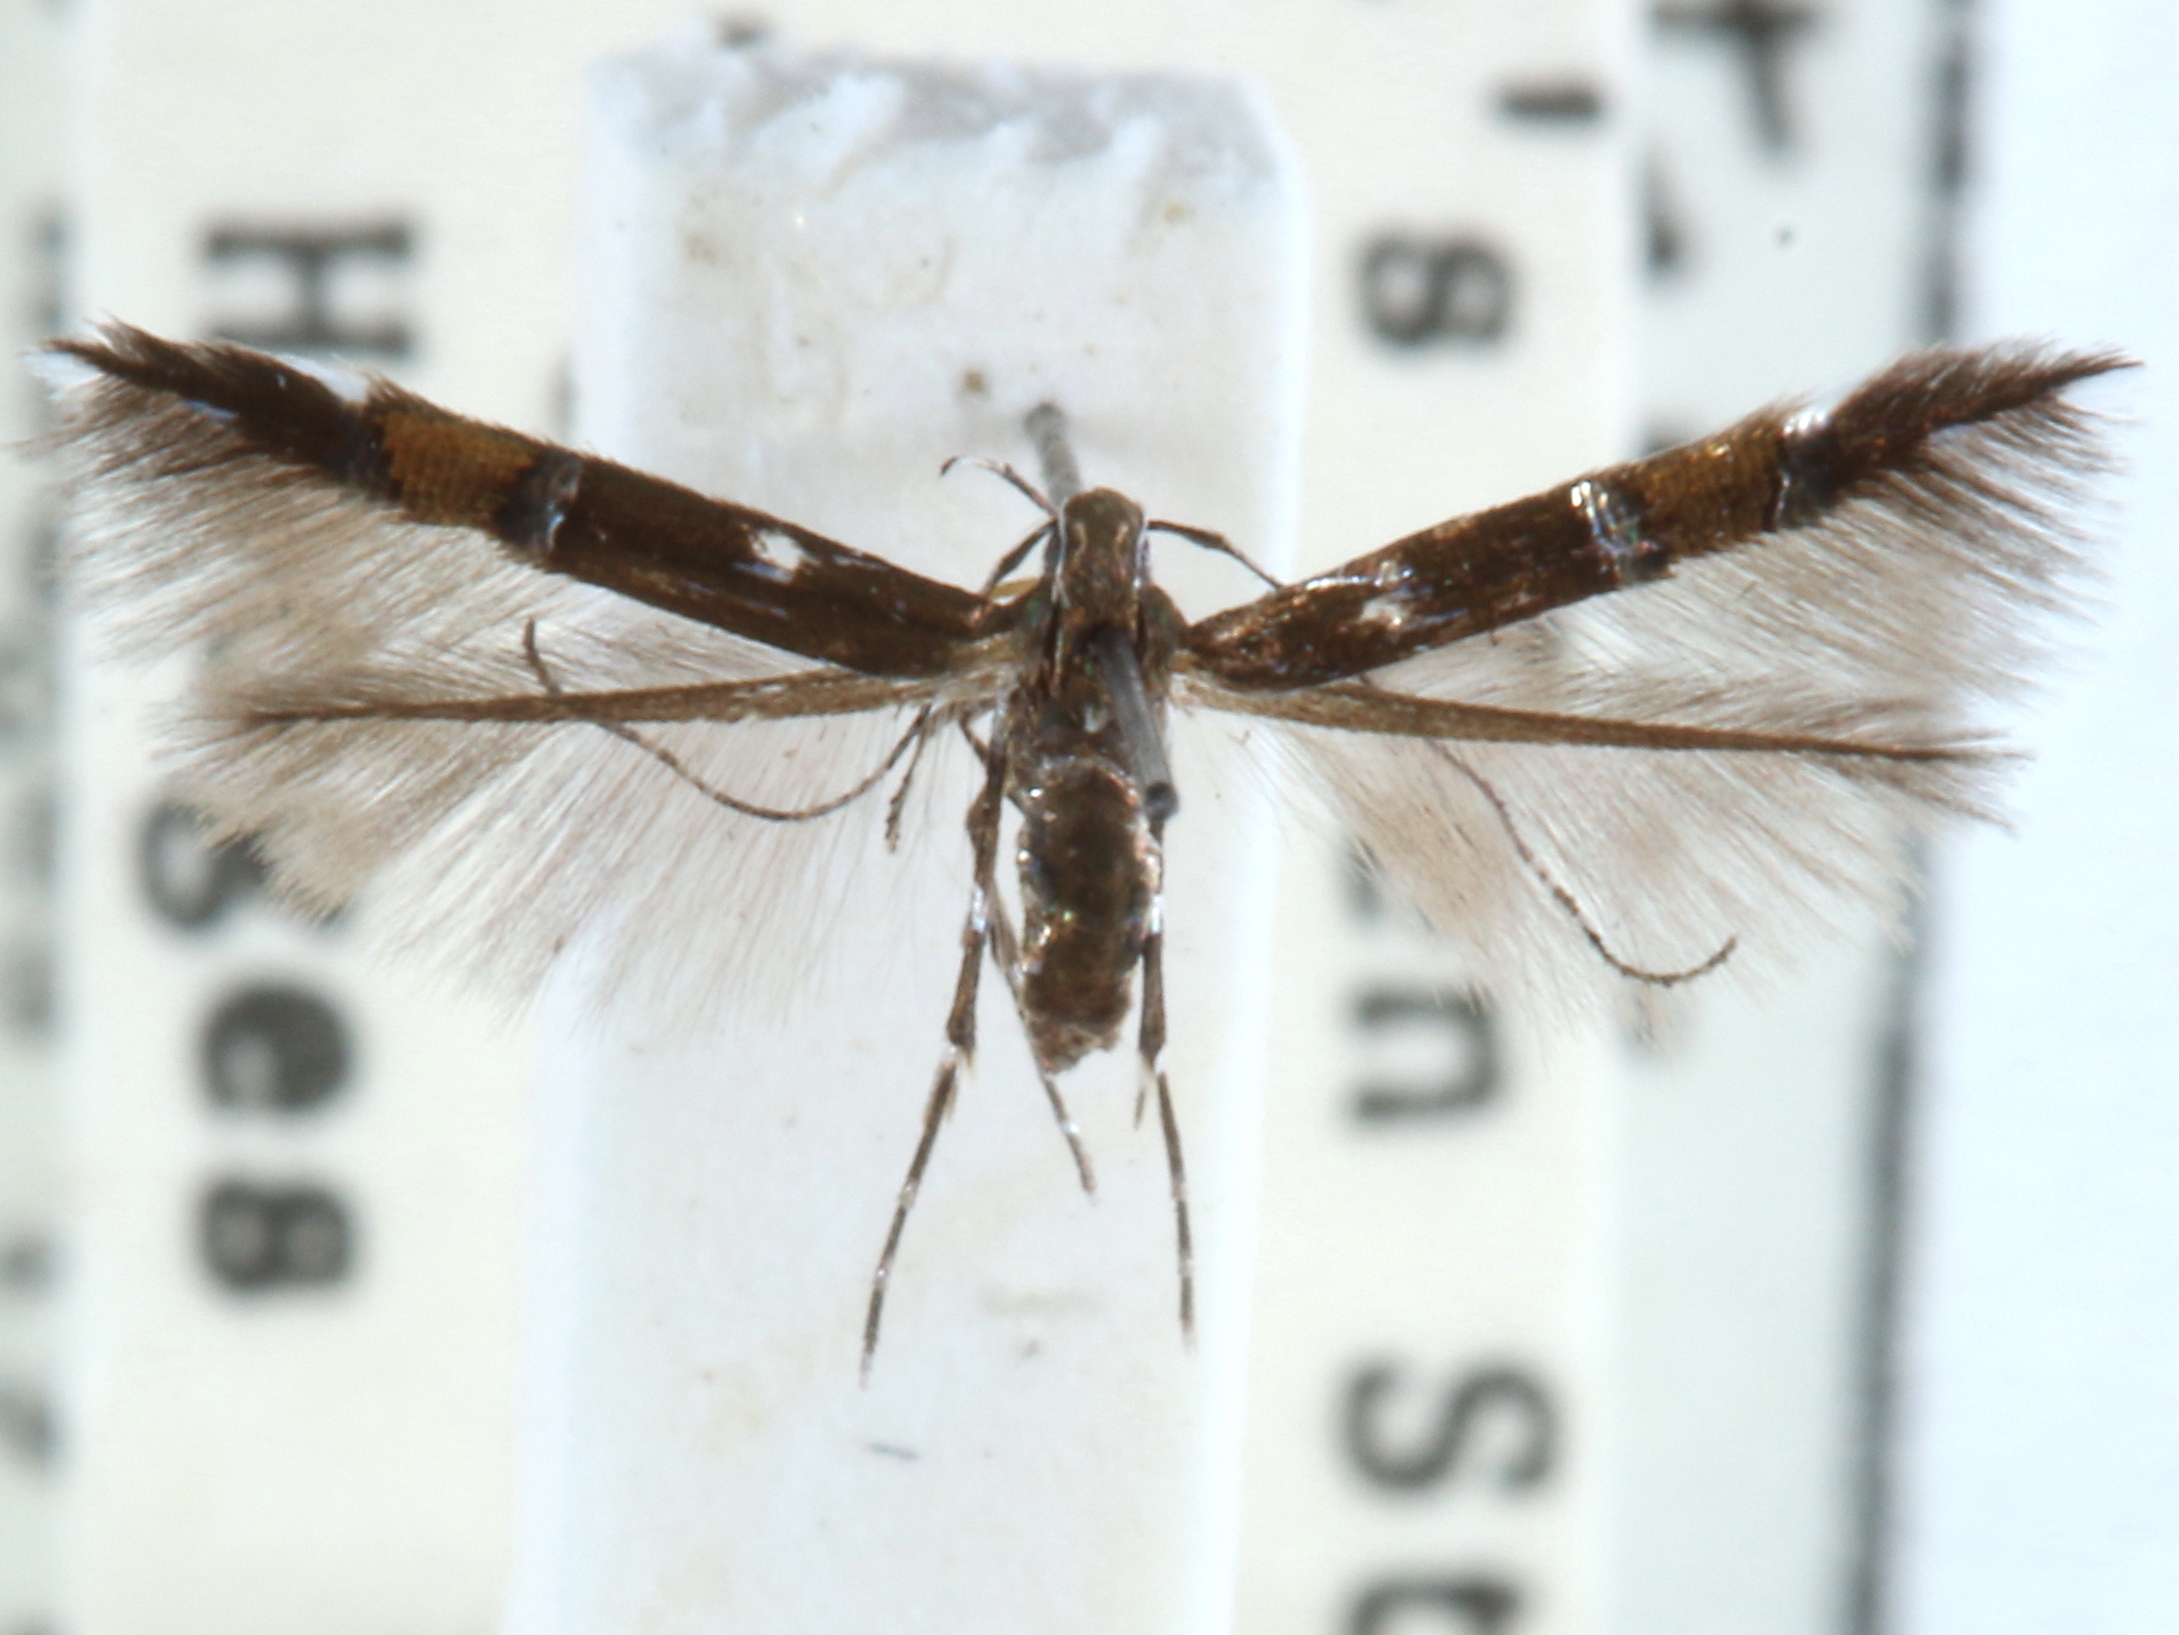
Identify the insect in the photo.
Cosmopterix pulchrimella
